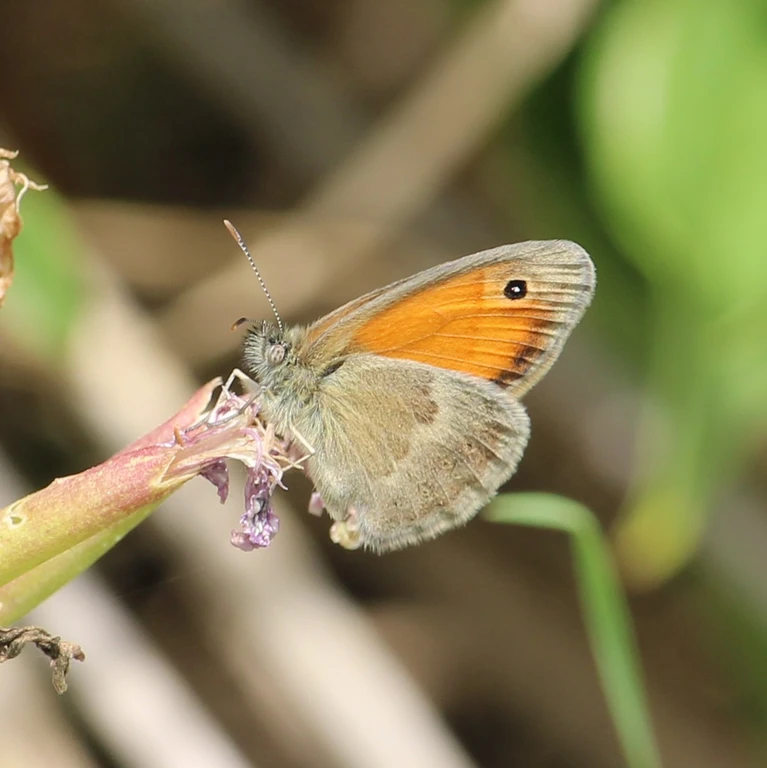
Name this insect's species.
Coenonympha pamphilus
